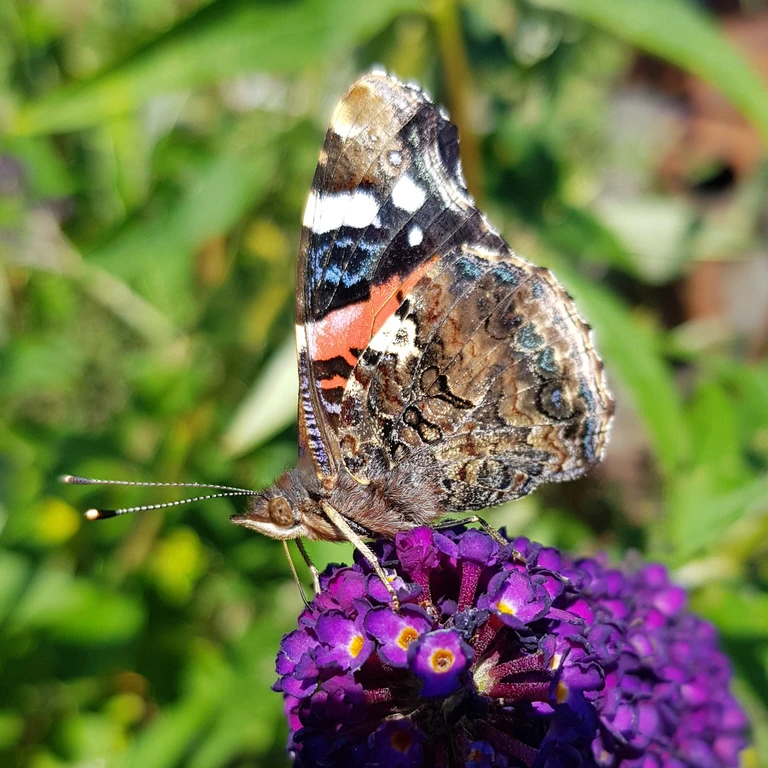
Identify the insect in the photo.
Vanessa atalanta
